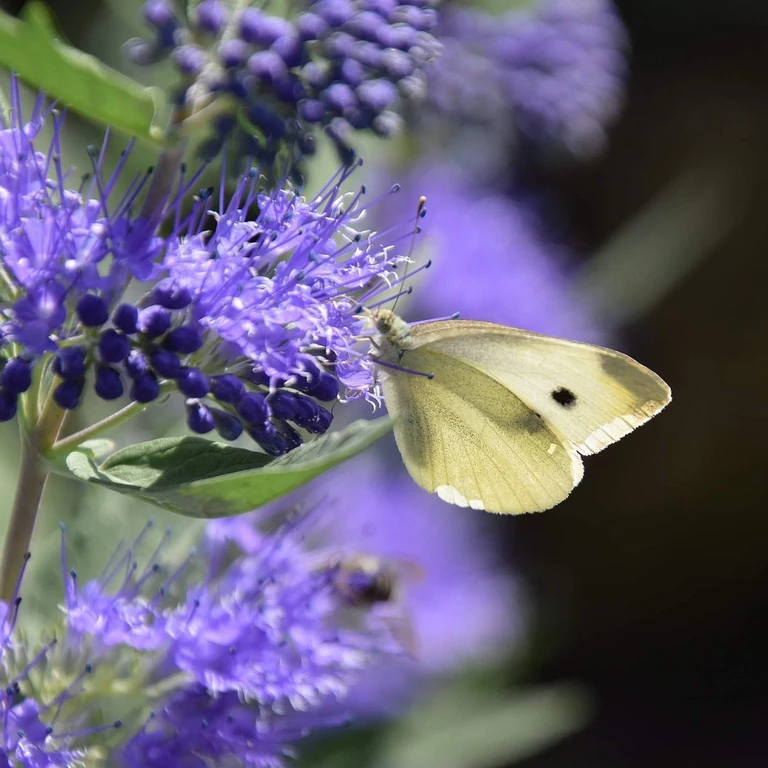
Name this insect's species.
Pieris rapae
